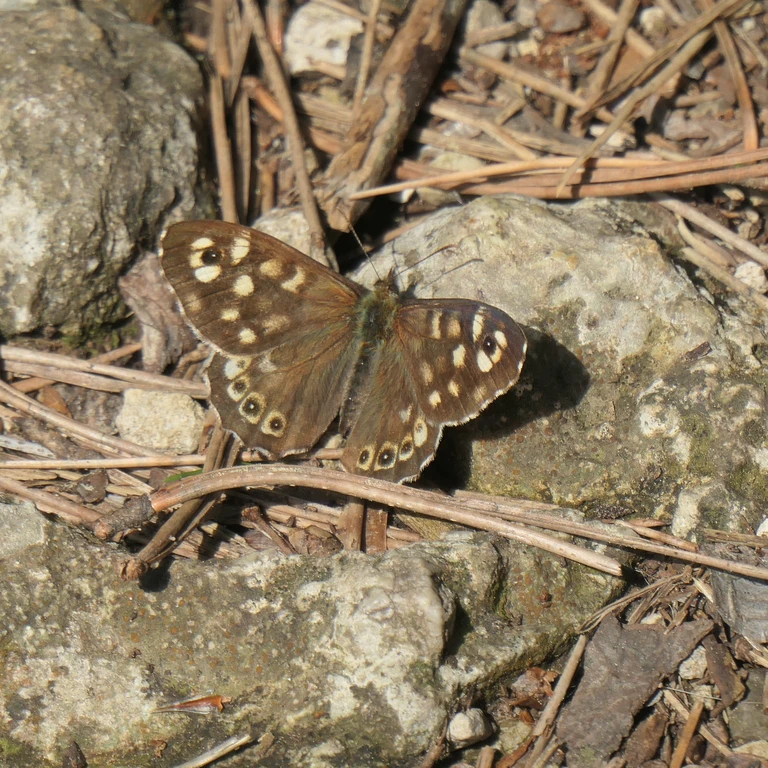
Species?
Pararge aegeria
